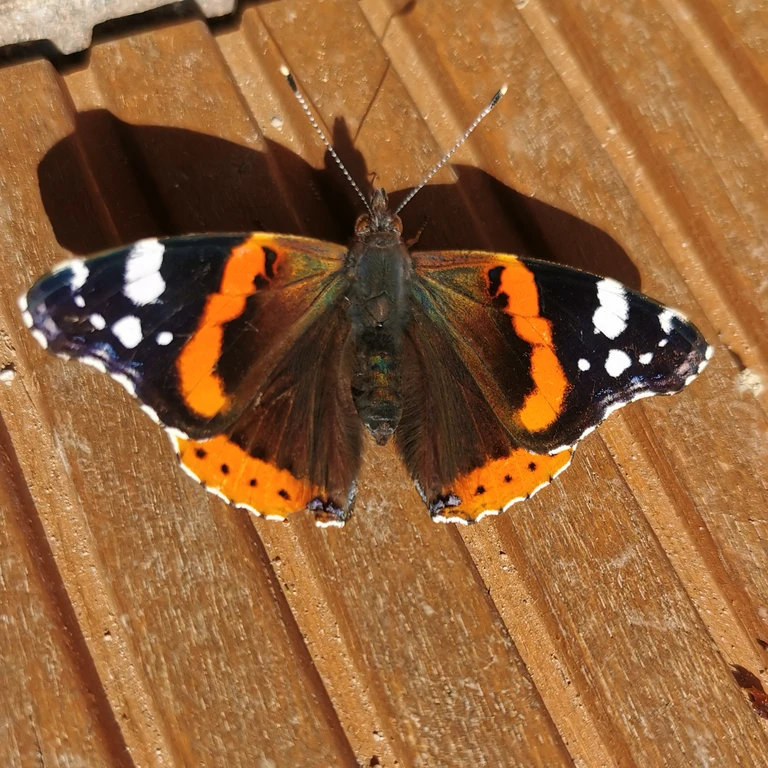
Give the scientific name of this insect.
Vanessa atalanta
